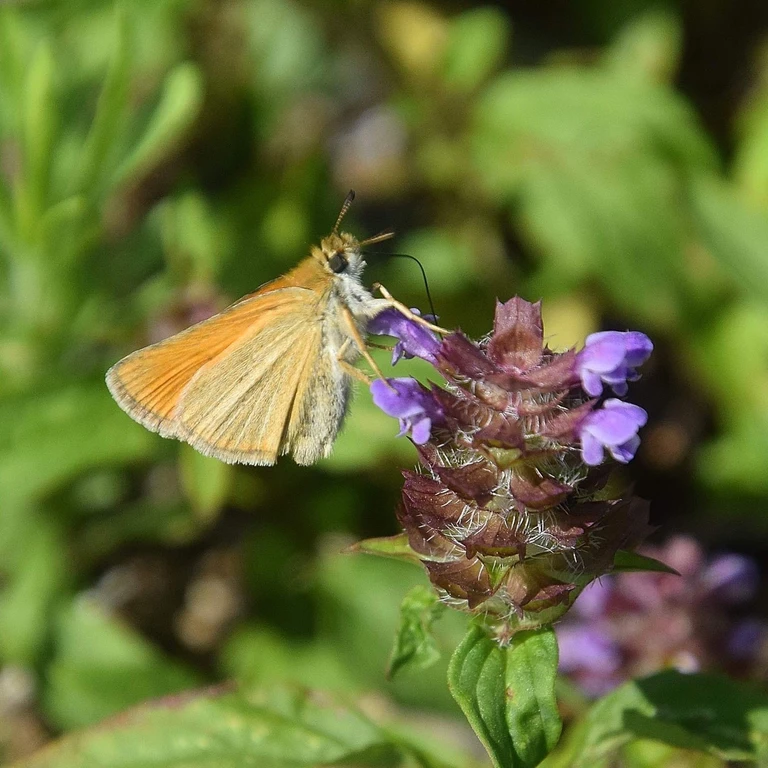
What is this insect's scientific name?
Thymelicus lineola
